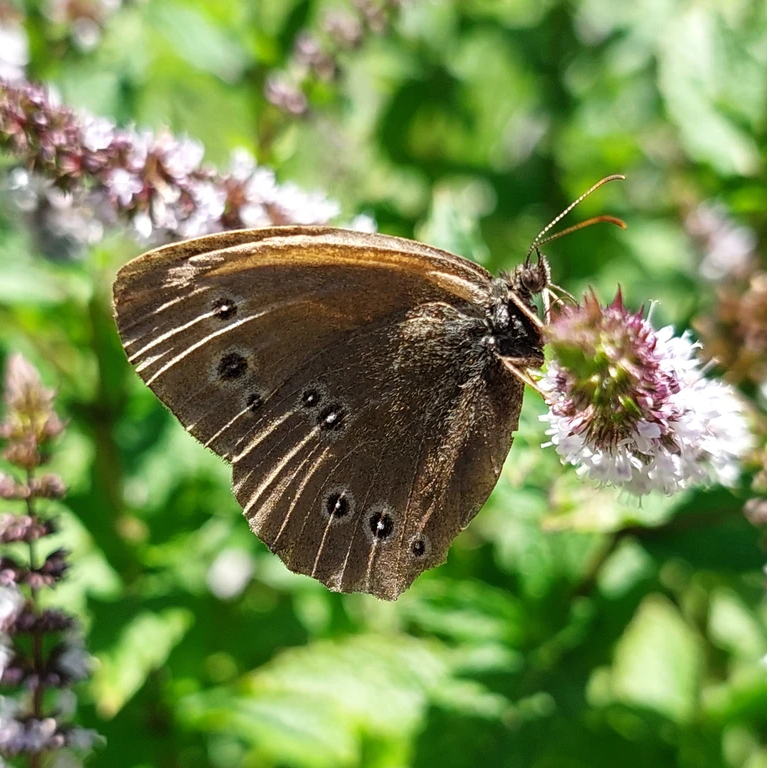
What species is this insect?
Aphantopus hyperantus
